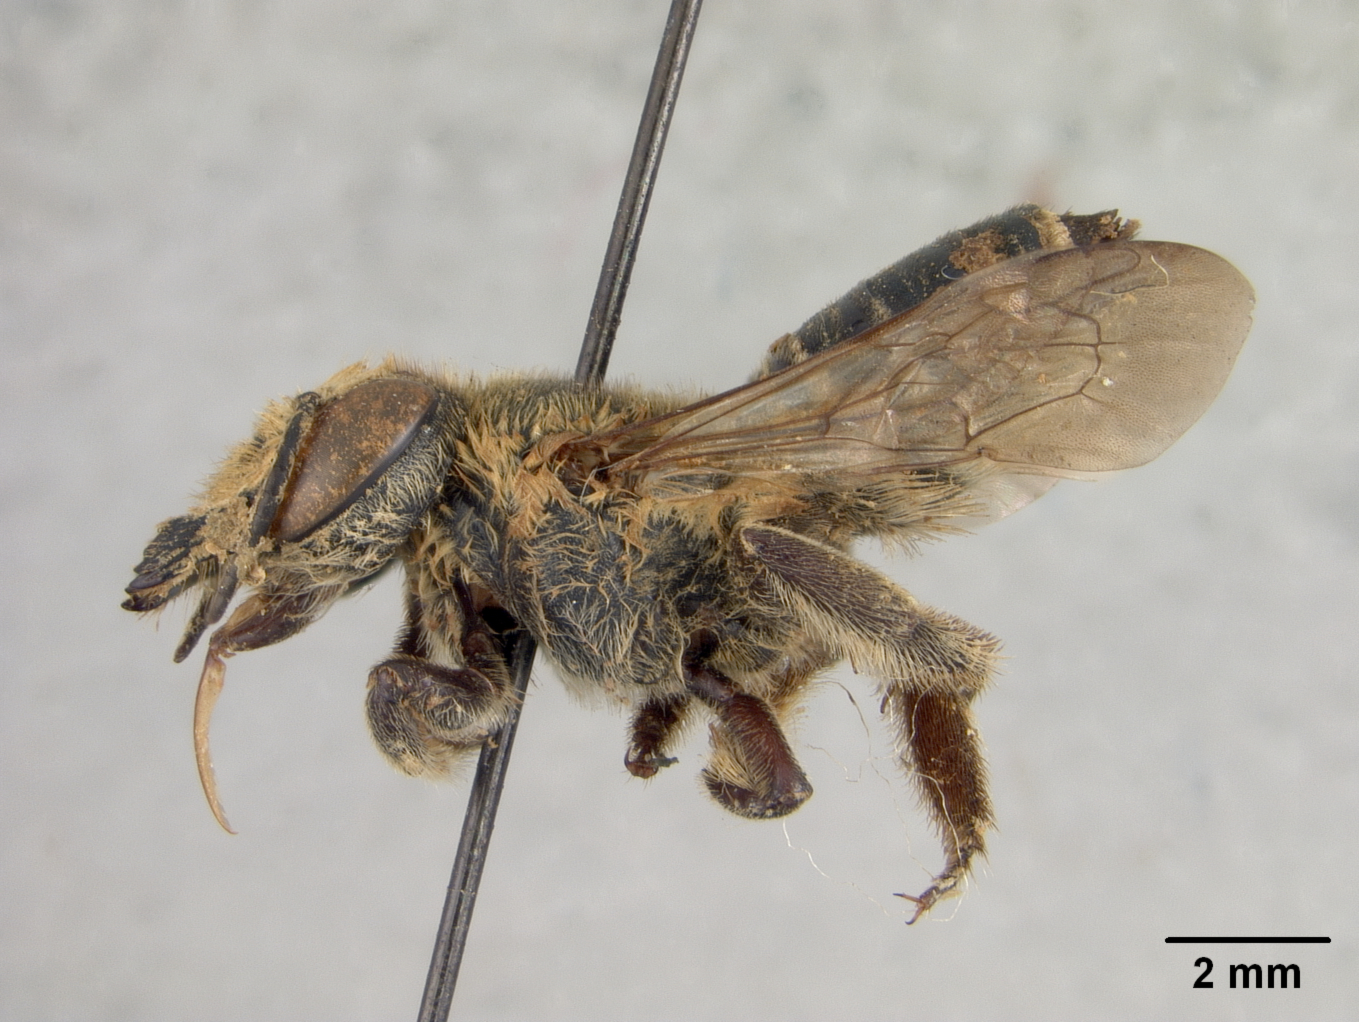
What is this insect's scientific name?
Megachile robbi
